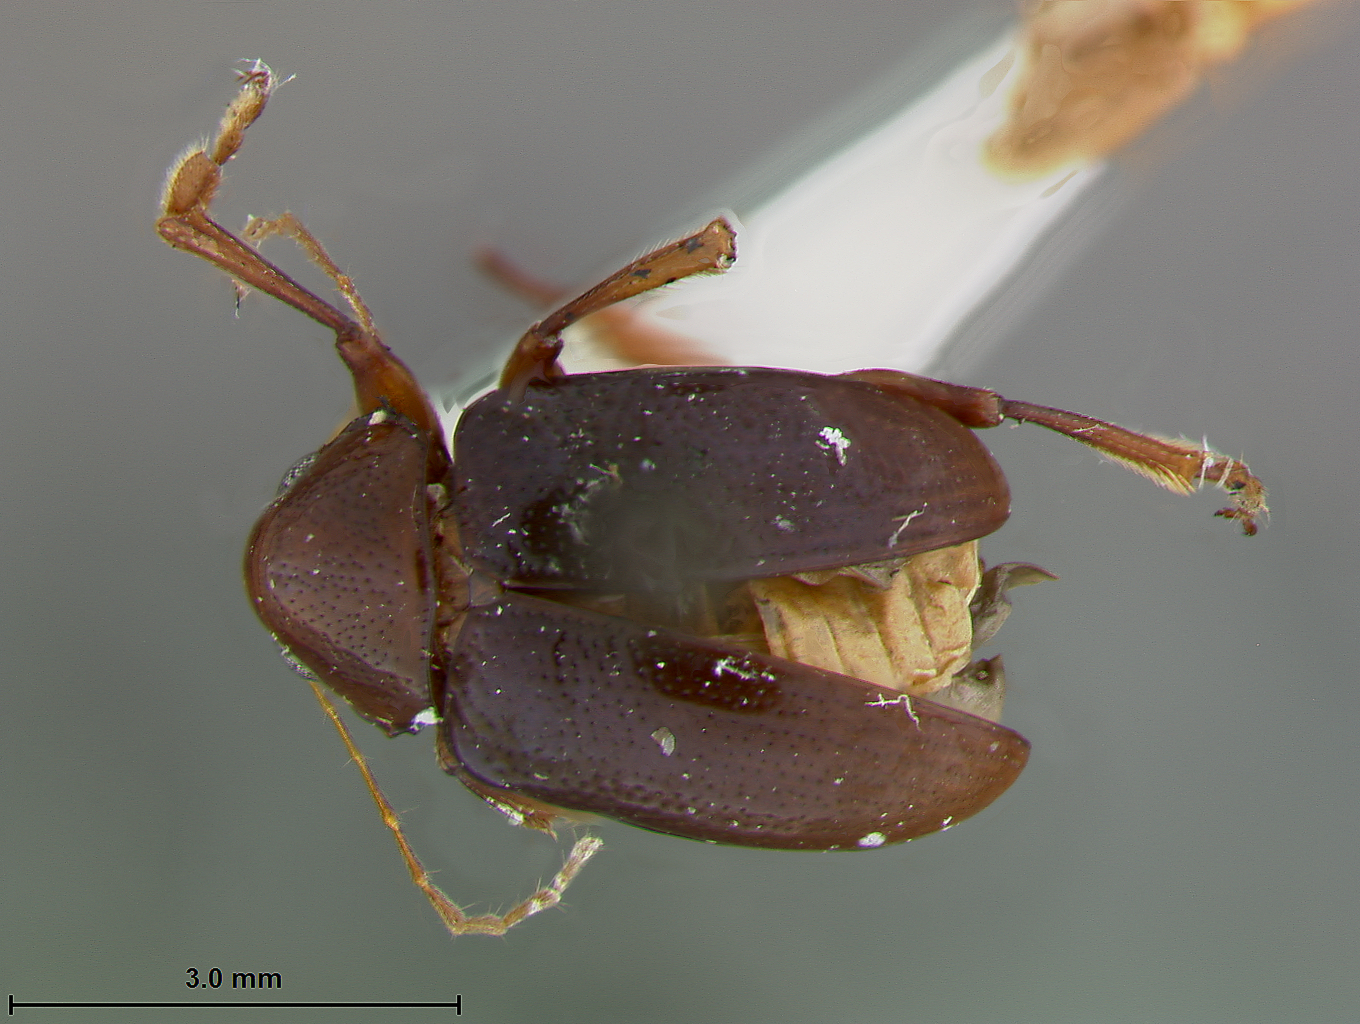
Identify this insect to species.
Colaspis spadix
